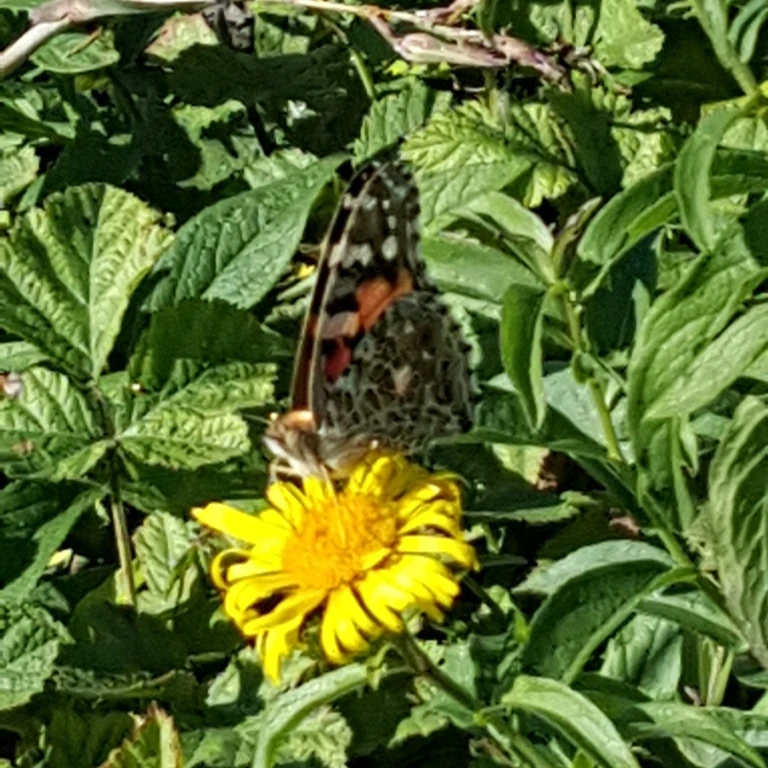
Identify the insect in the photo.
Vanessa cardui
